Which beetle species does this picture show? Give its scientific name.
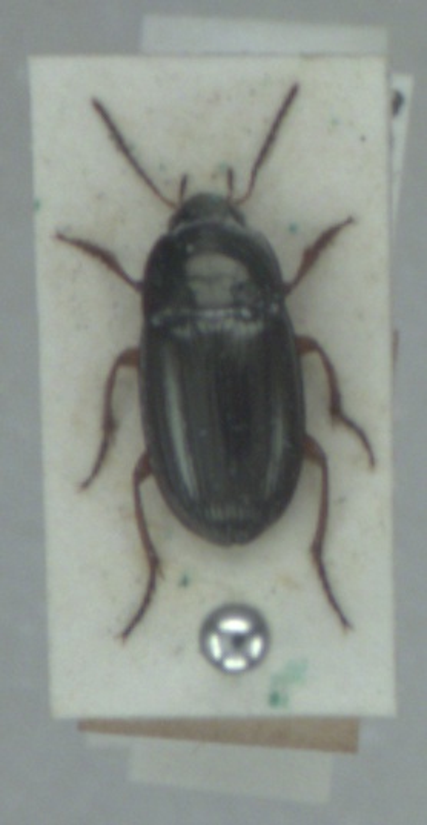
Amara familiaris
